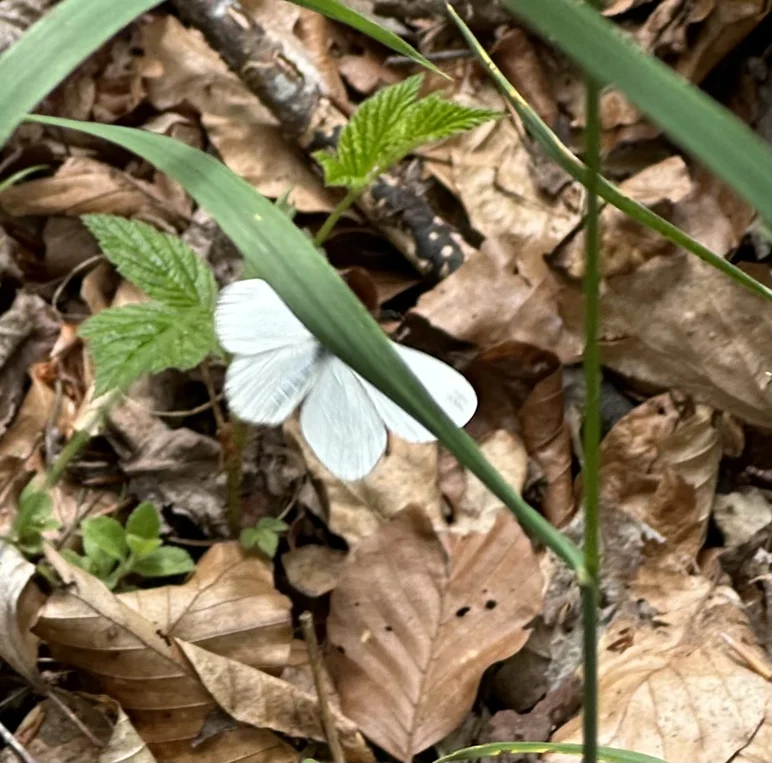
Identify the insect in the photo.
Leptidea sinapis/juvernica
